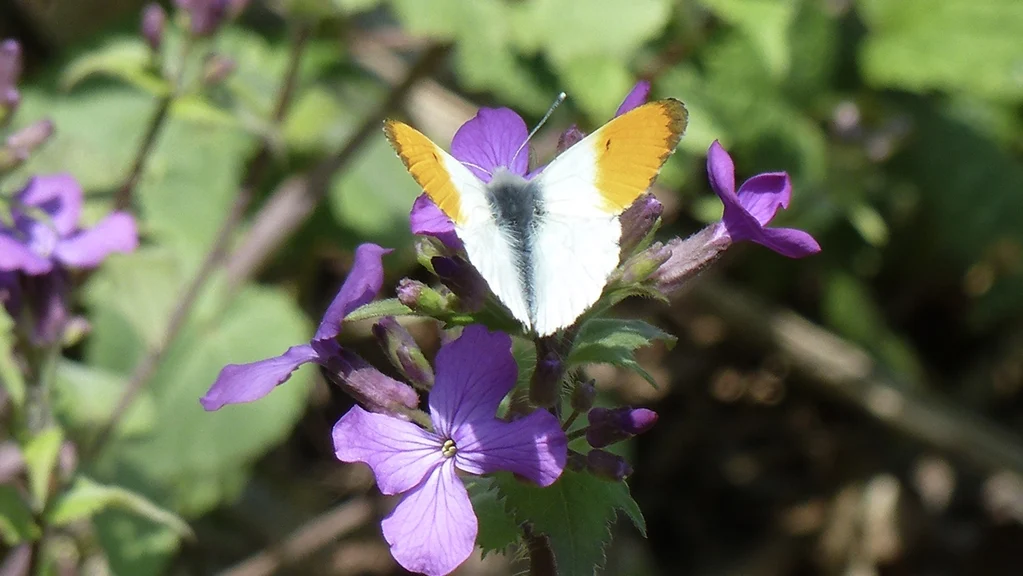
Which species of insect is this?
Anthocharis cardamines
